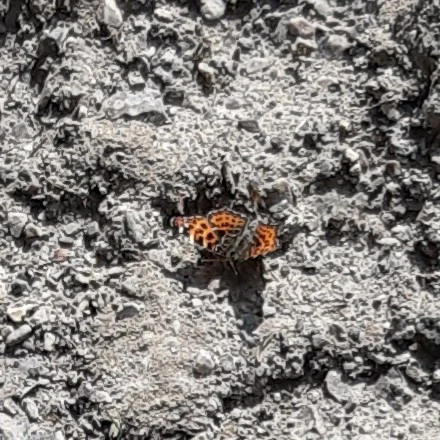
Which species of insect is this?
Araschnia levana
